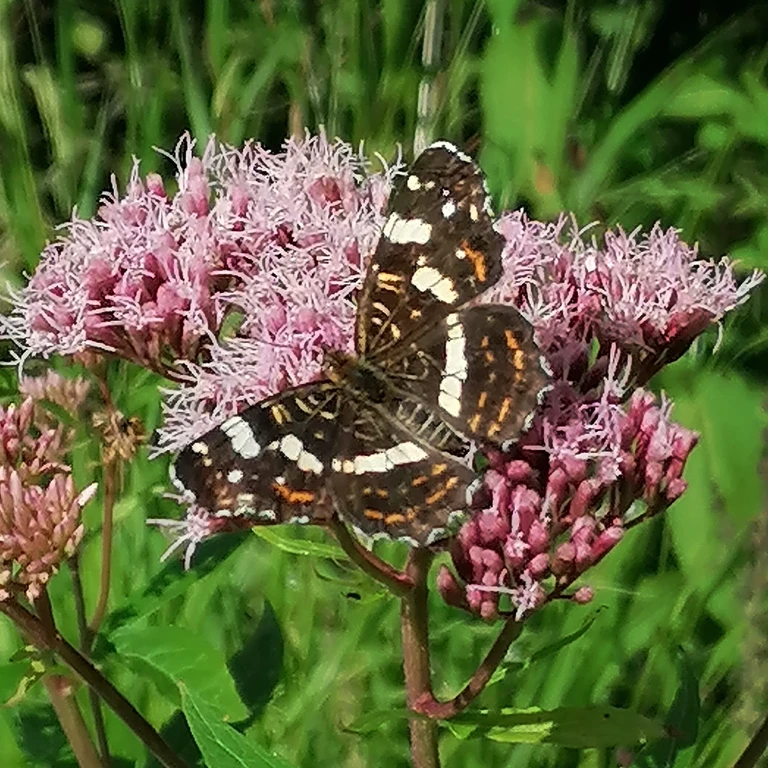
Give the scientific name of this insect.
Araschnia levana
